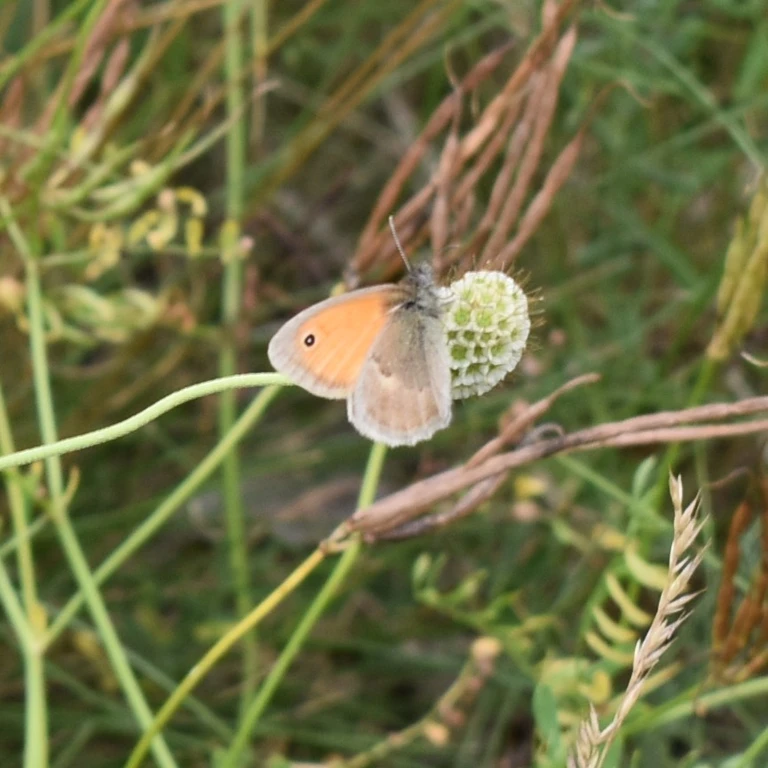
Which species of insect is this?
Coenonympha pamphilus
